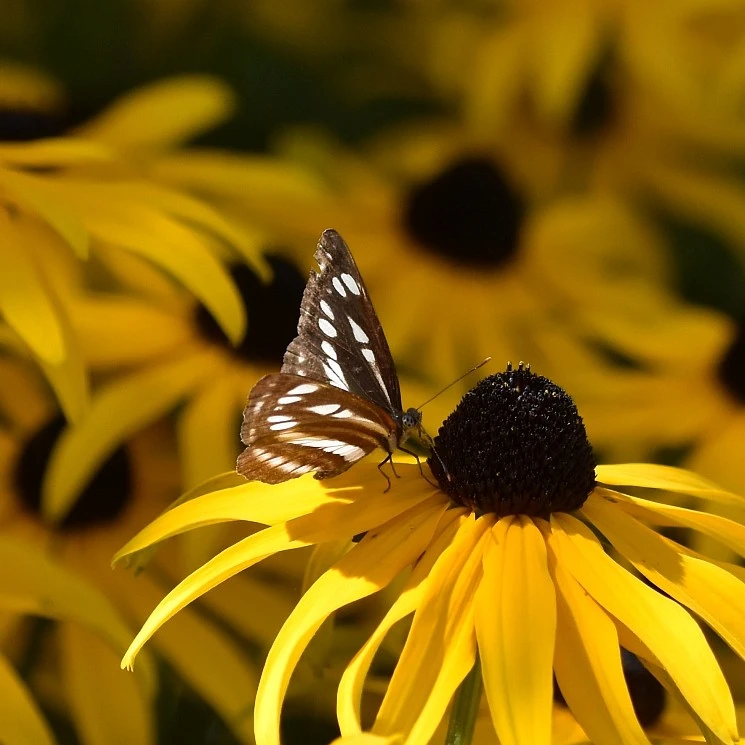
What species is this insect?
Neptis sappho
